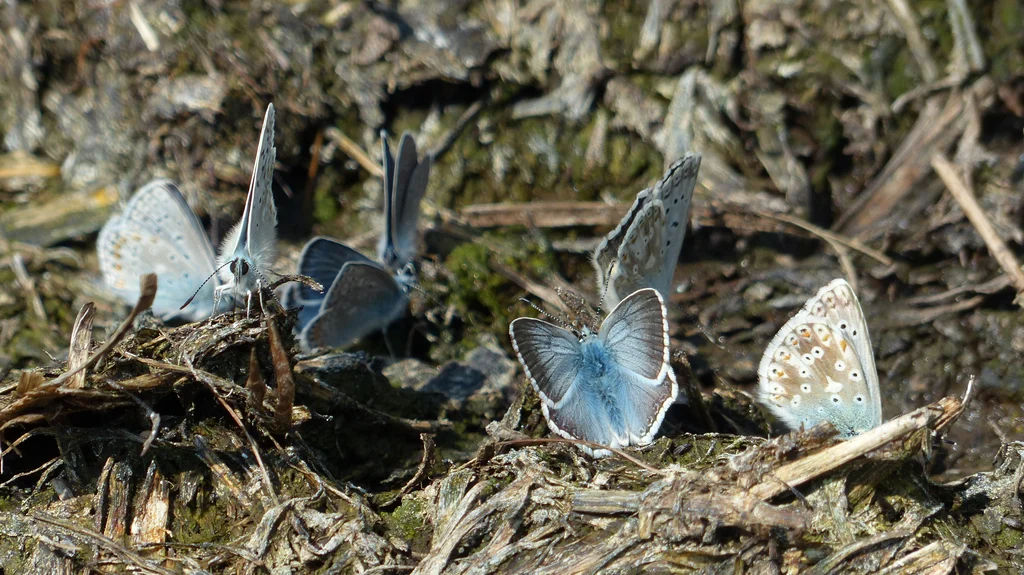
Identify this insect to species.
Lysandra coridon
